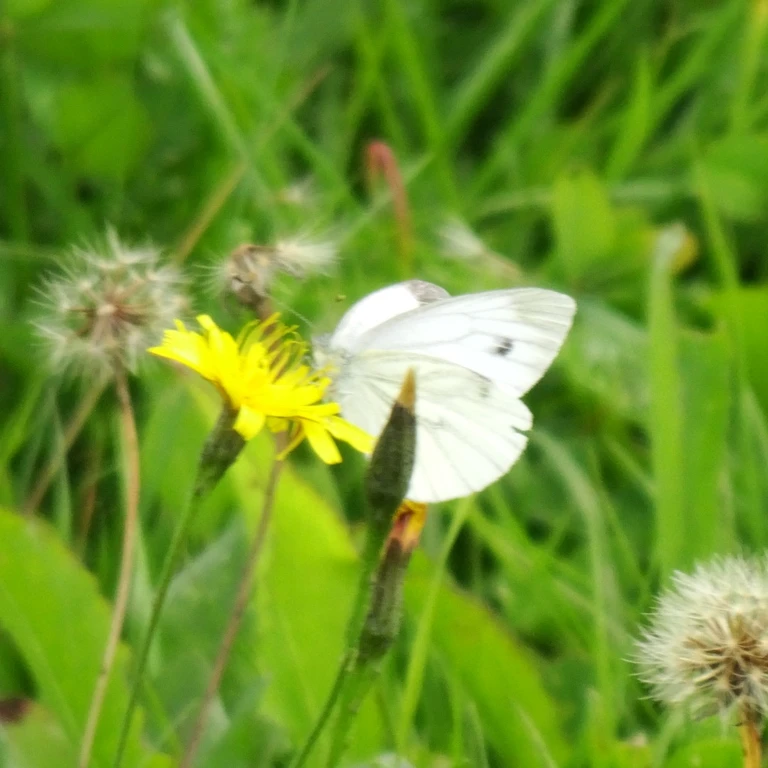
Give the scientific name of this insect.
Pieris napi
